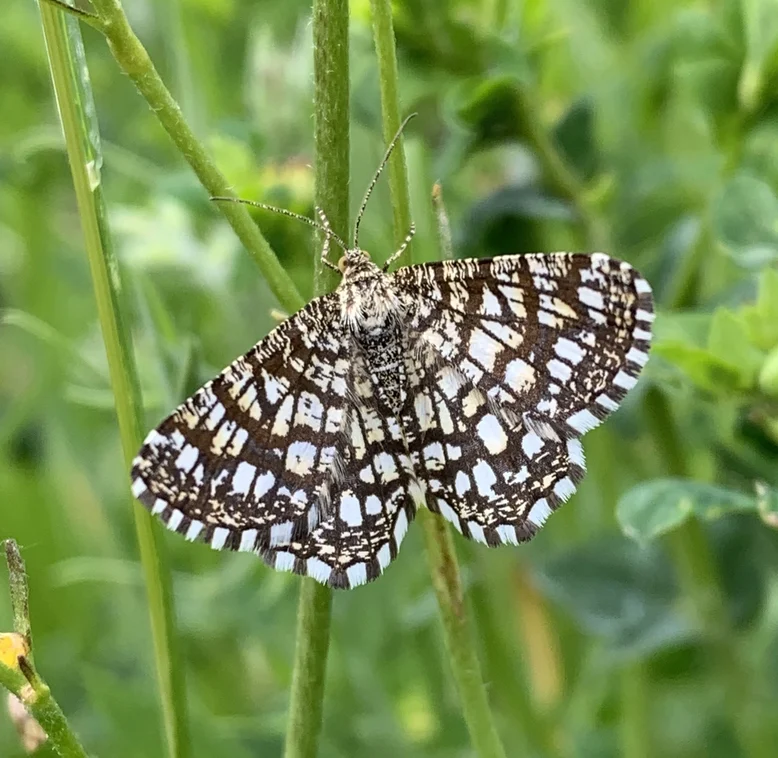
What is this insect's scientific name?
Chiasmia clathrata
